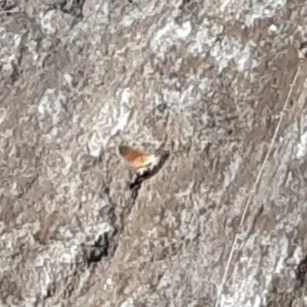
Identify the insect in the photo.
Macroglossum stellatarum
